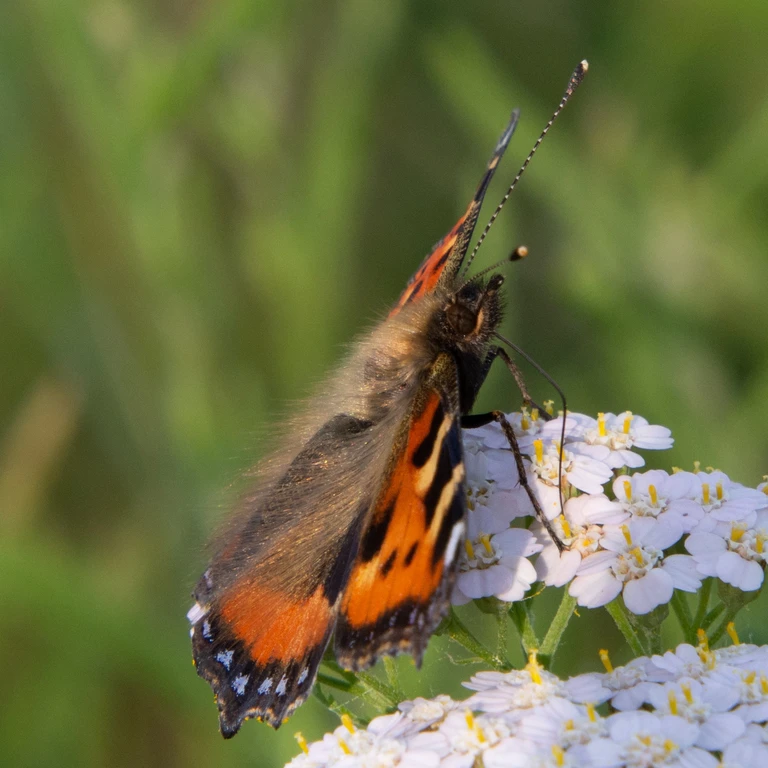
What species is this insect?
Aglais urticae
